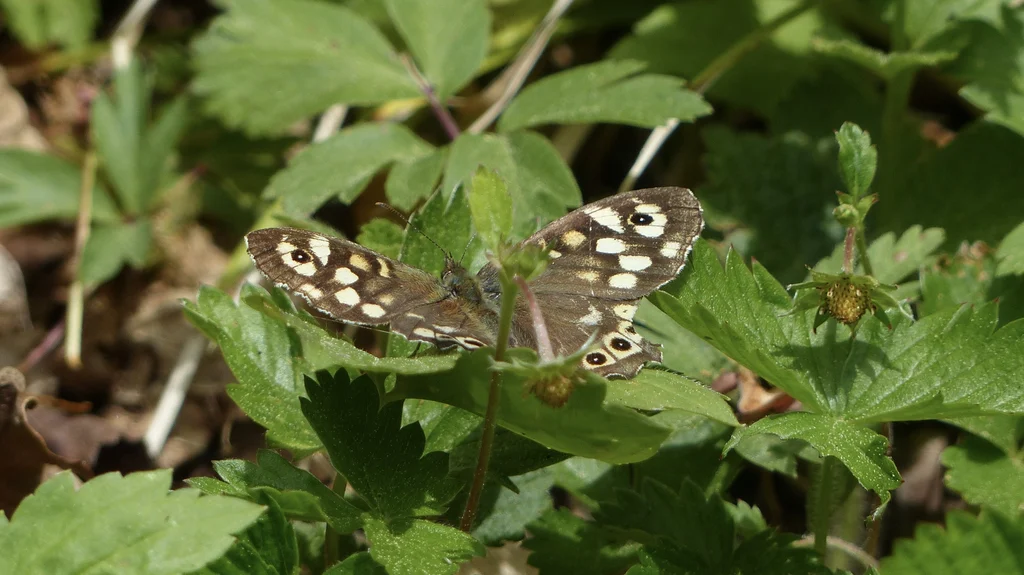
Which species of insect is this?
Pararge aegeria
